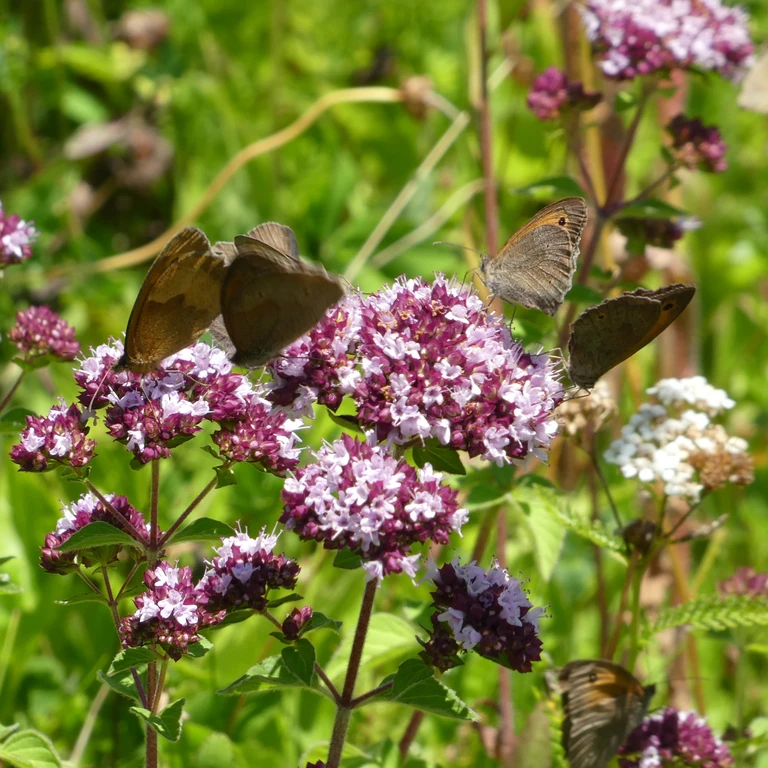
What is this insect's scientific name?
Maniola jurtina
